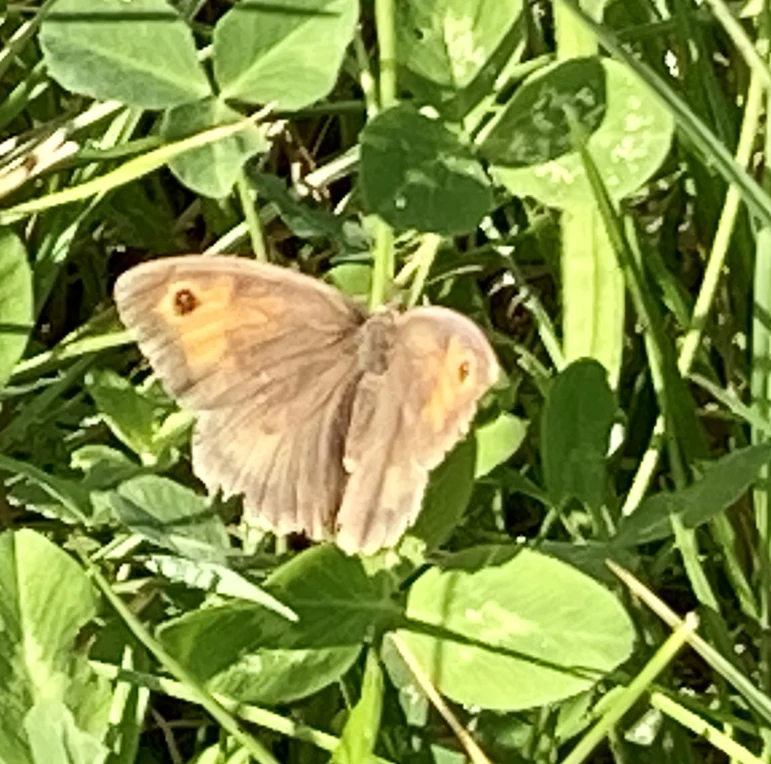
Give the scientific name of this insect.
Maniola jurtina
